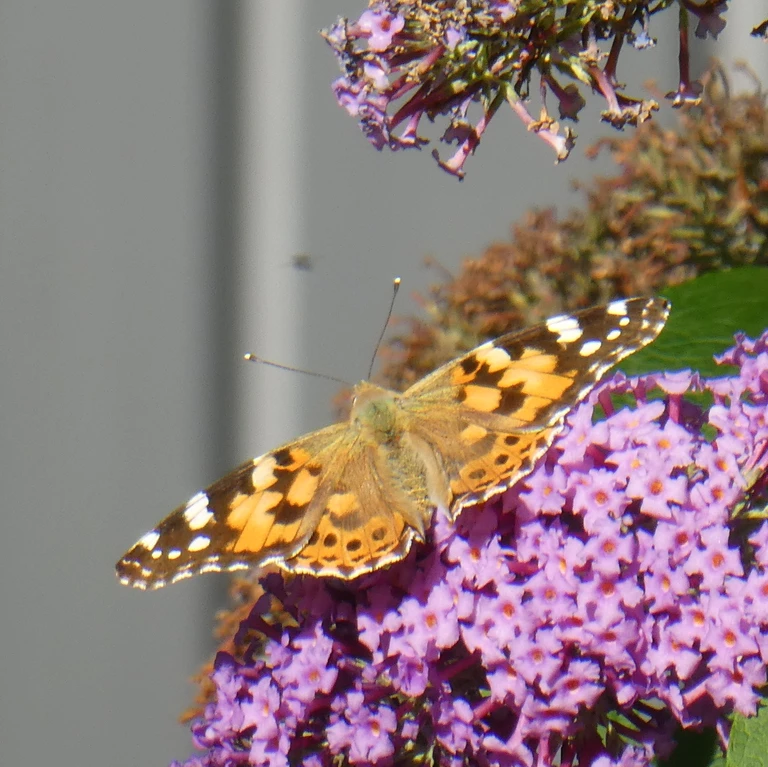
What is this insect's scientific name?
Vanessa cardui
